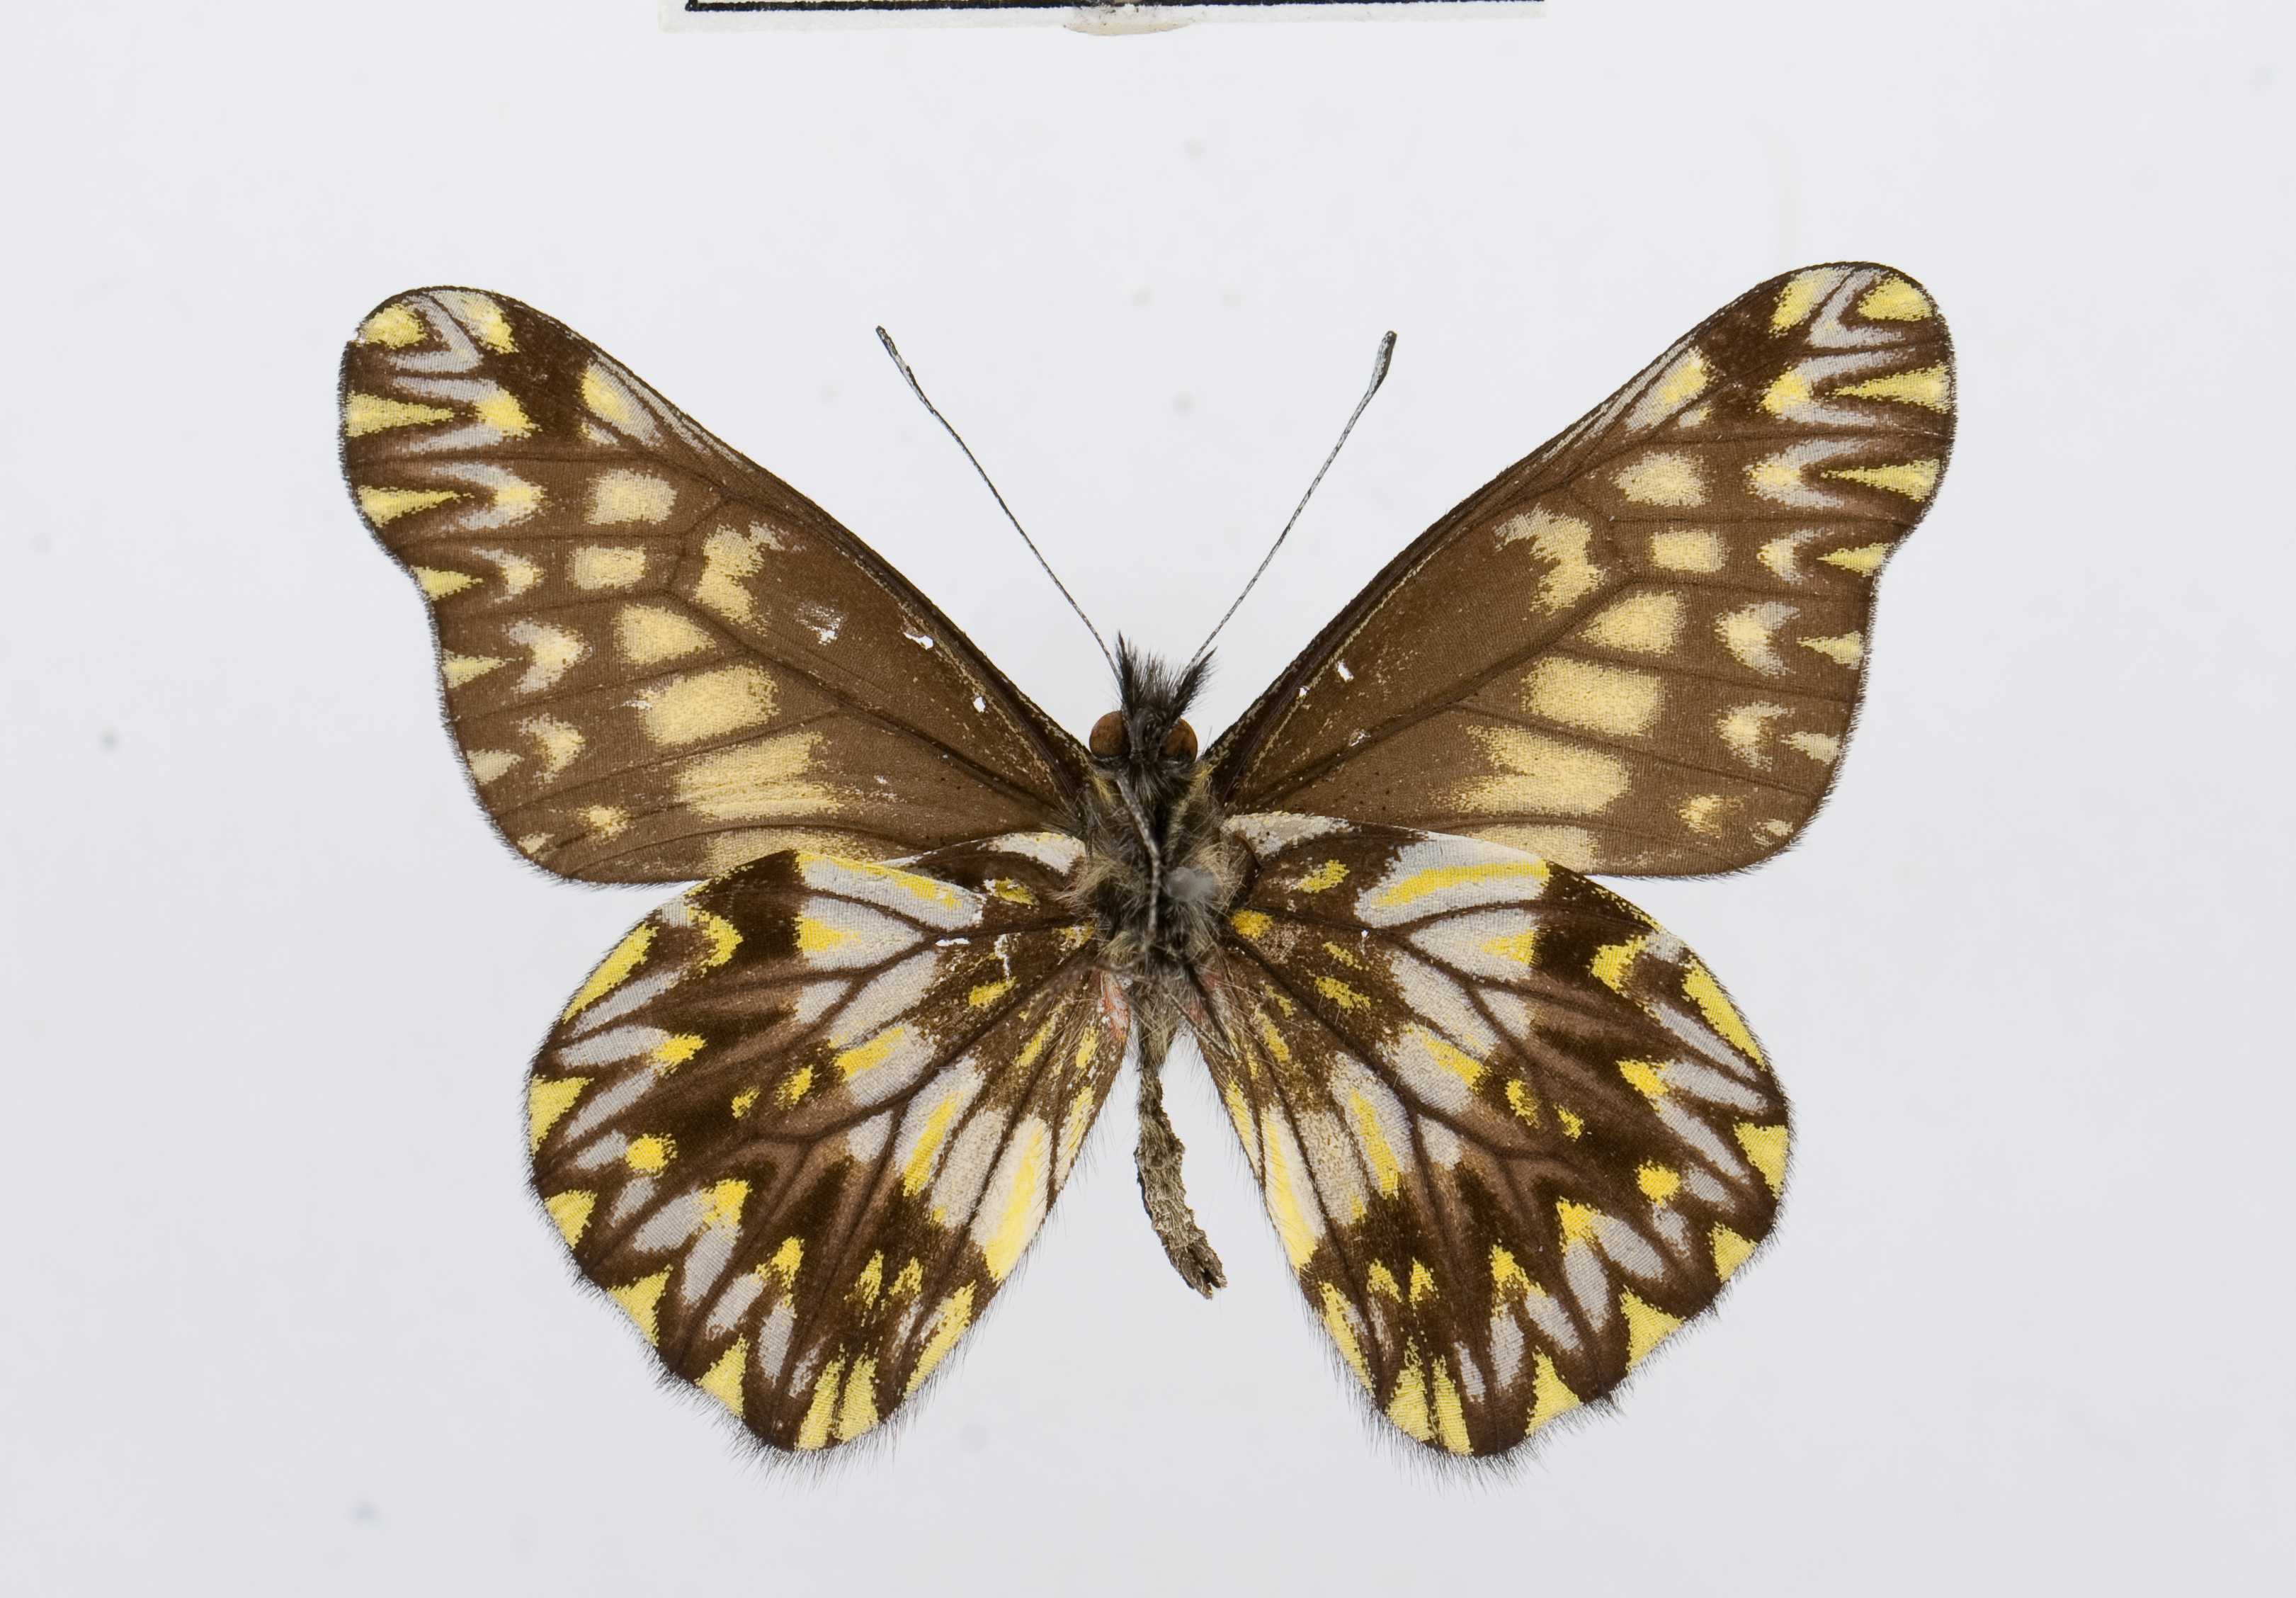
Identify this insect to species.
Catasticta pinava
